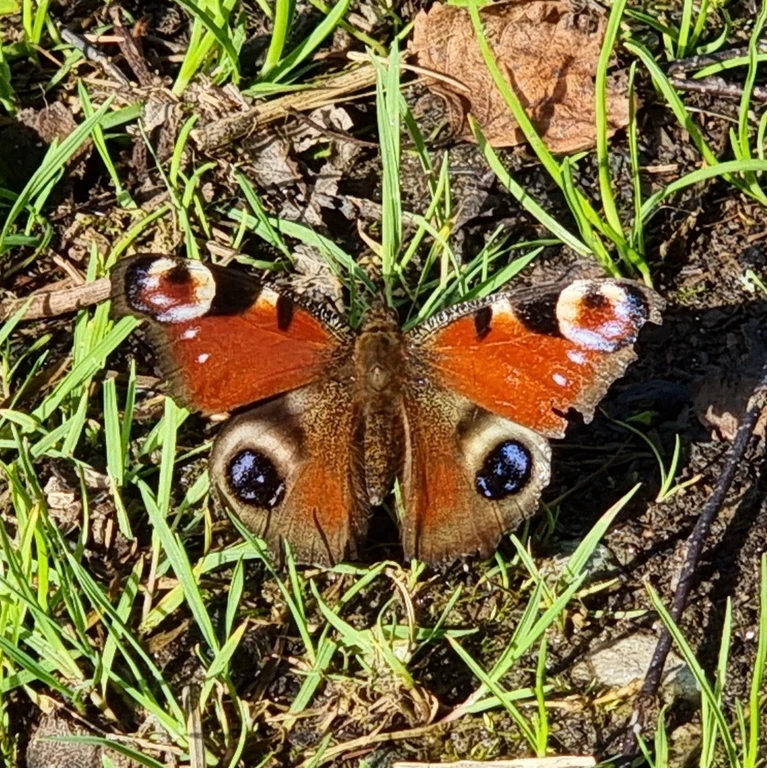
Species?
Aglais io
